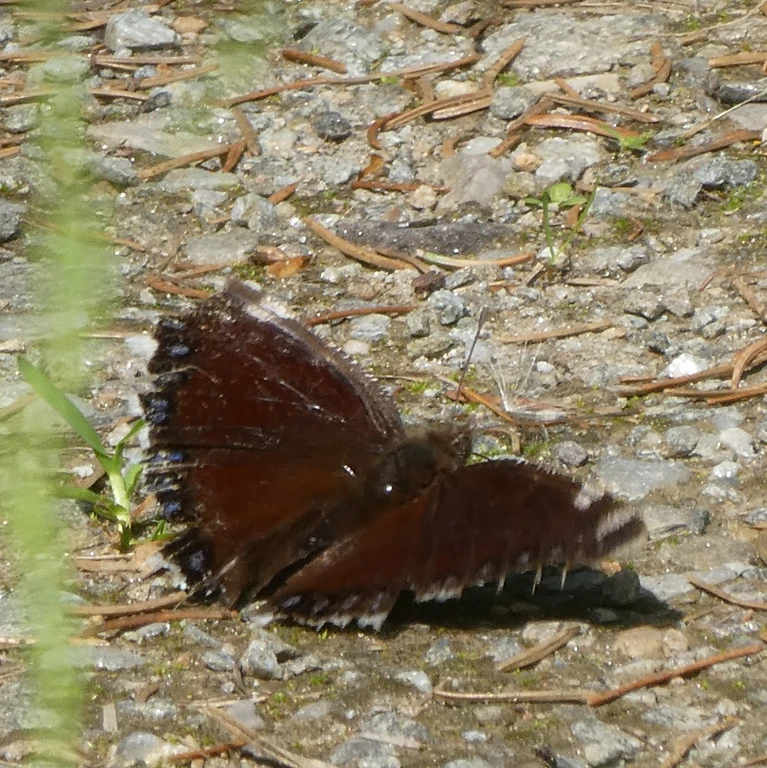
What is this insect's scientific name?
Nymphalis antiopa
